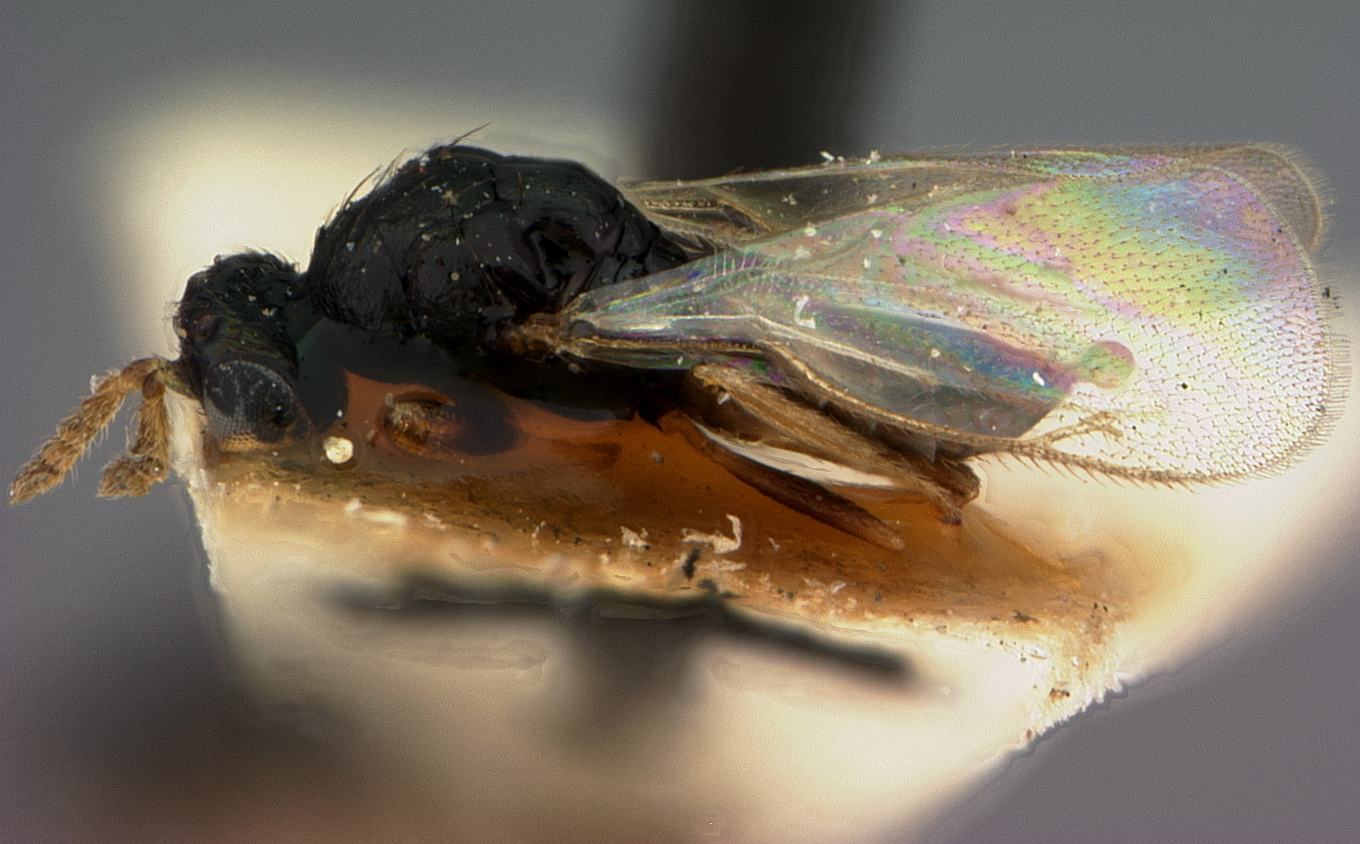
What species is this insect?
Elachistus cidariae
